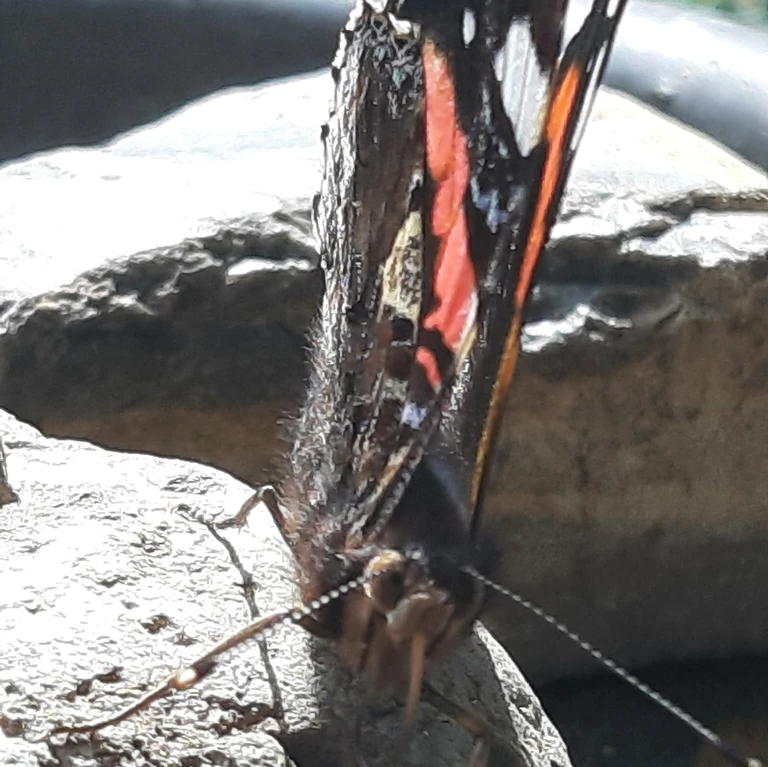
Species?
Vanessa atalanta
